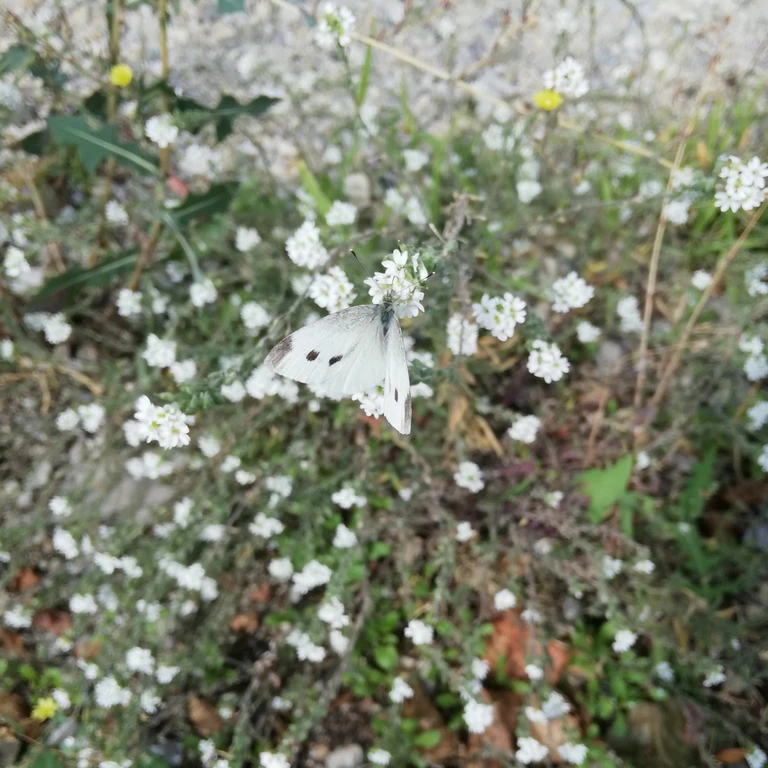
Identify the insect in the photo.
Pieris rapae
